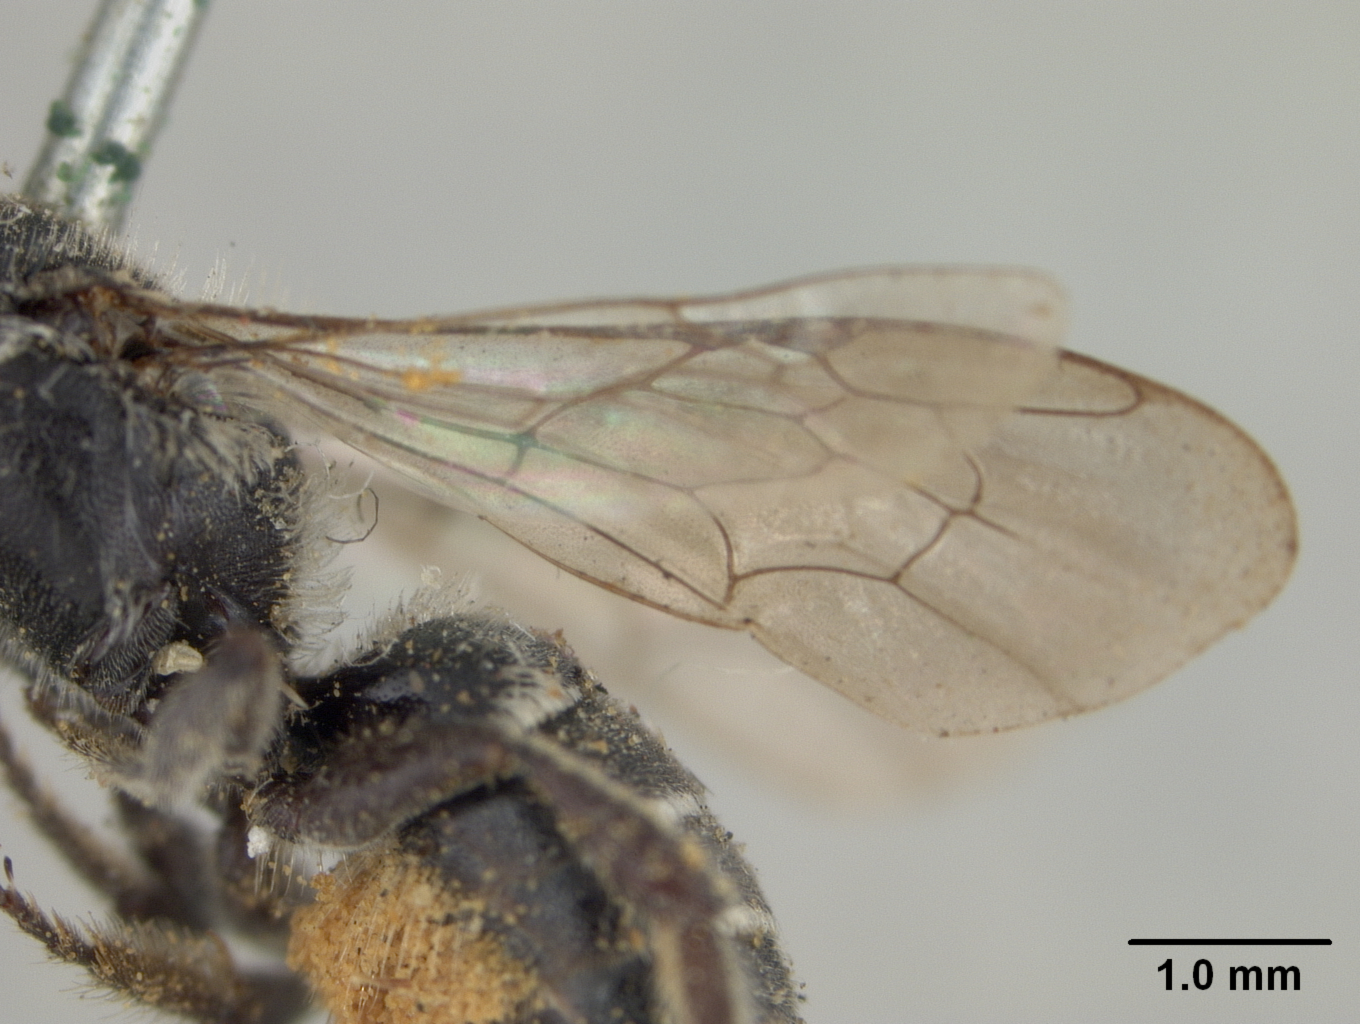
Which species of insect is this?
Chelynia rubifloris
